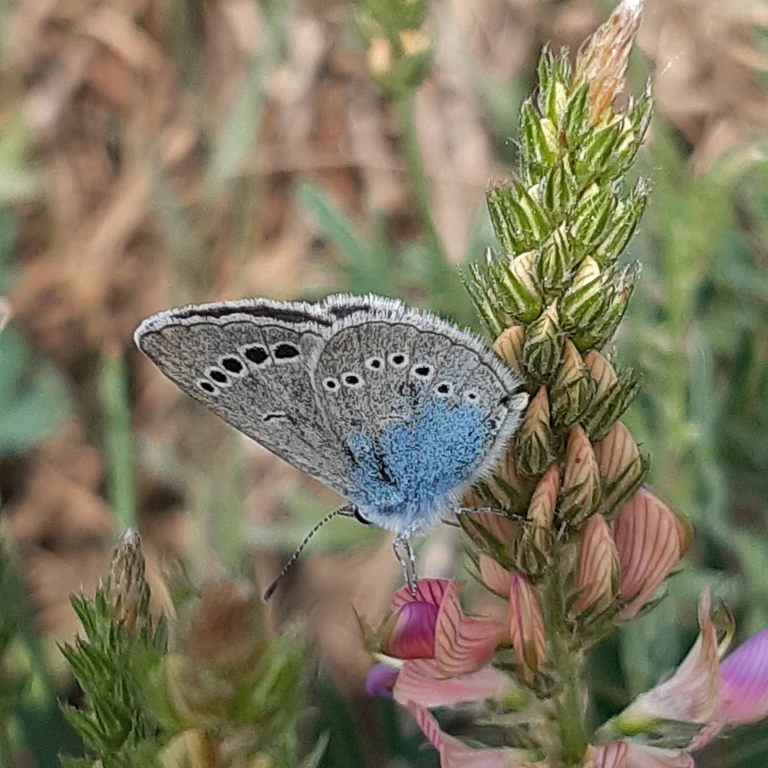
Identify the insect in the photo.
Glaucopsyche alexis
